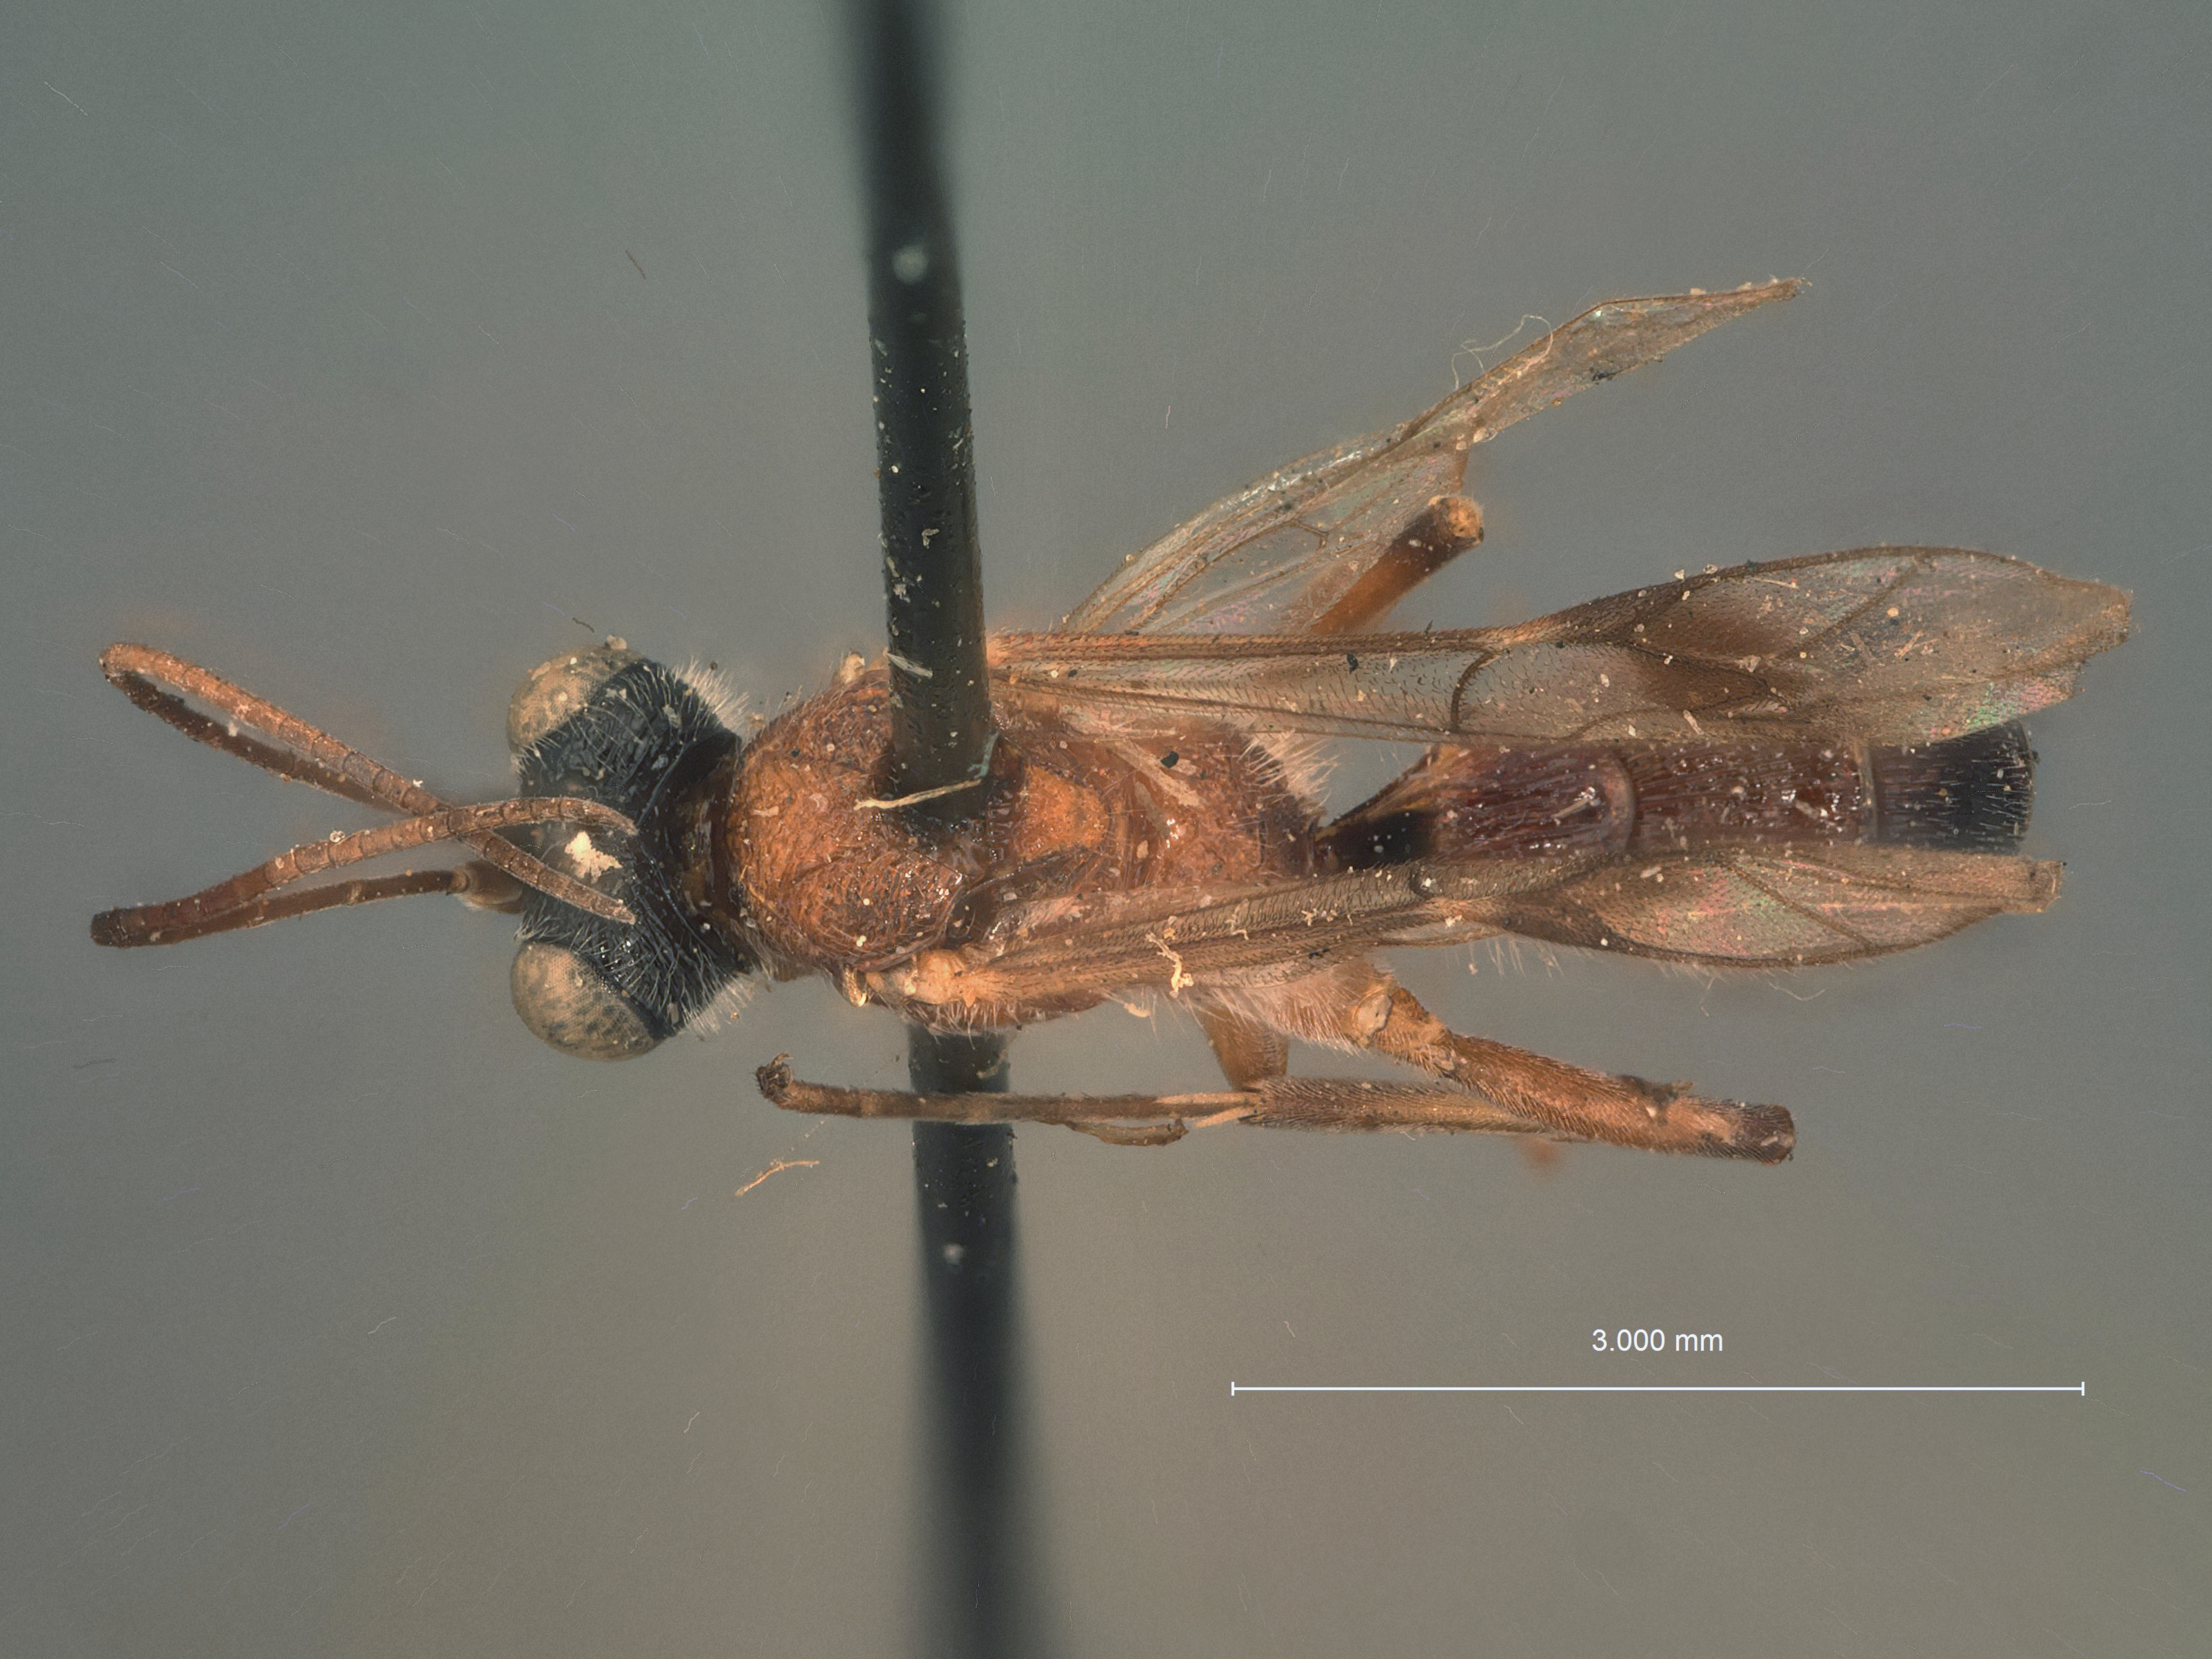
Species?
Bathythrix striatus
